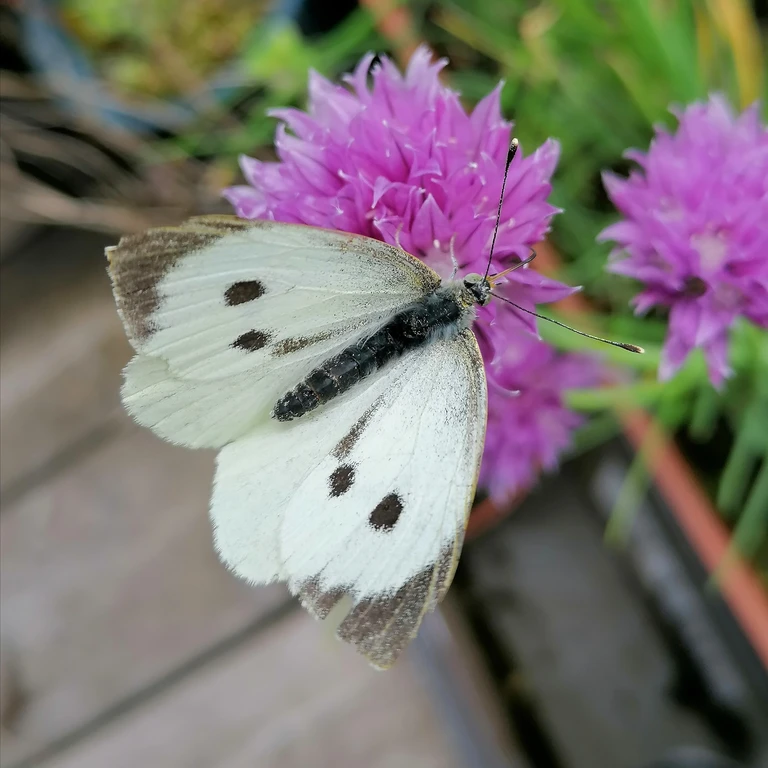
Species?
Pieris brassicae
